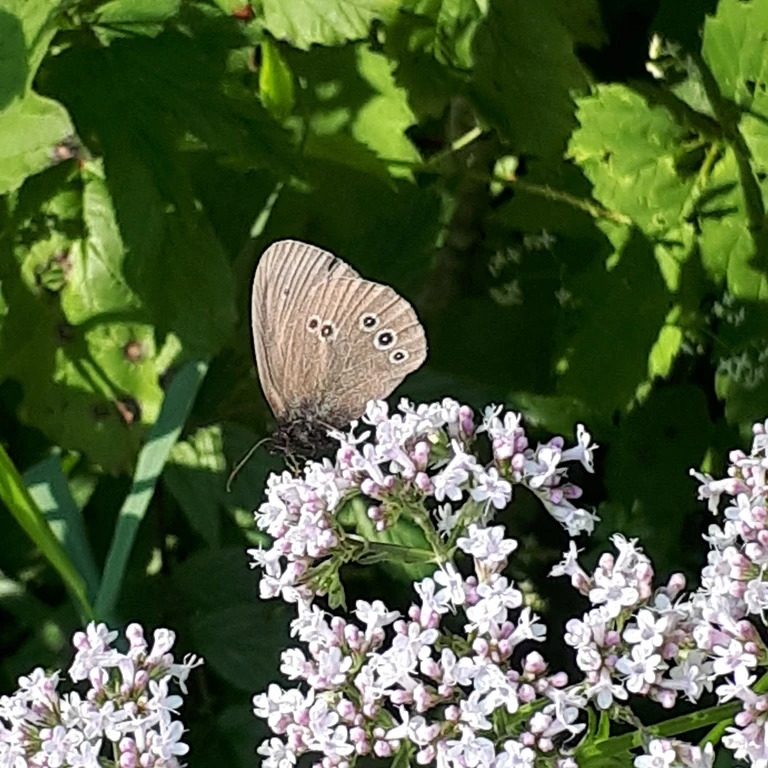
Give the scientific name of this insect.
Aphantopus hyperantus
